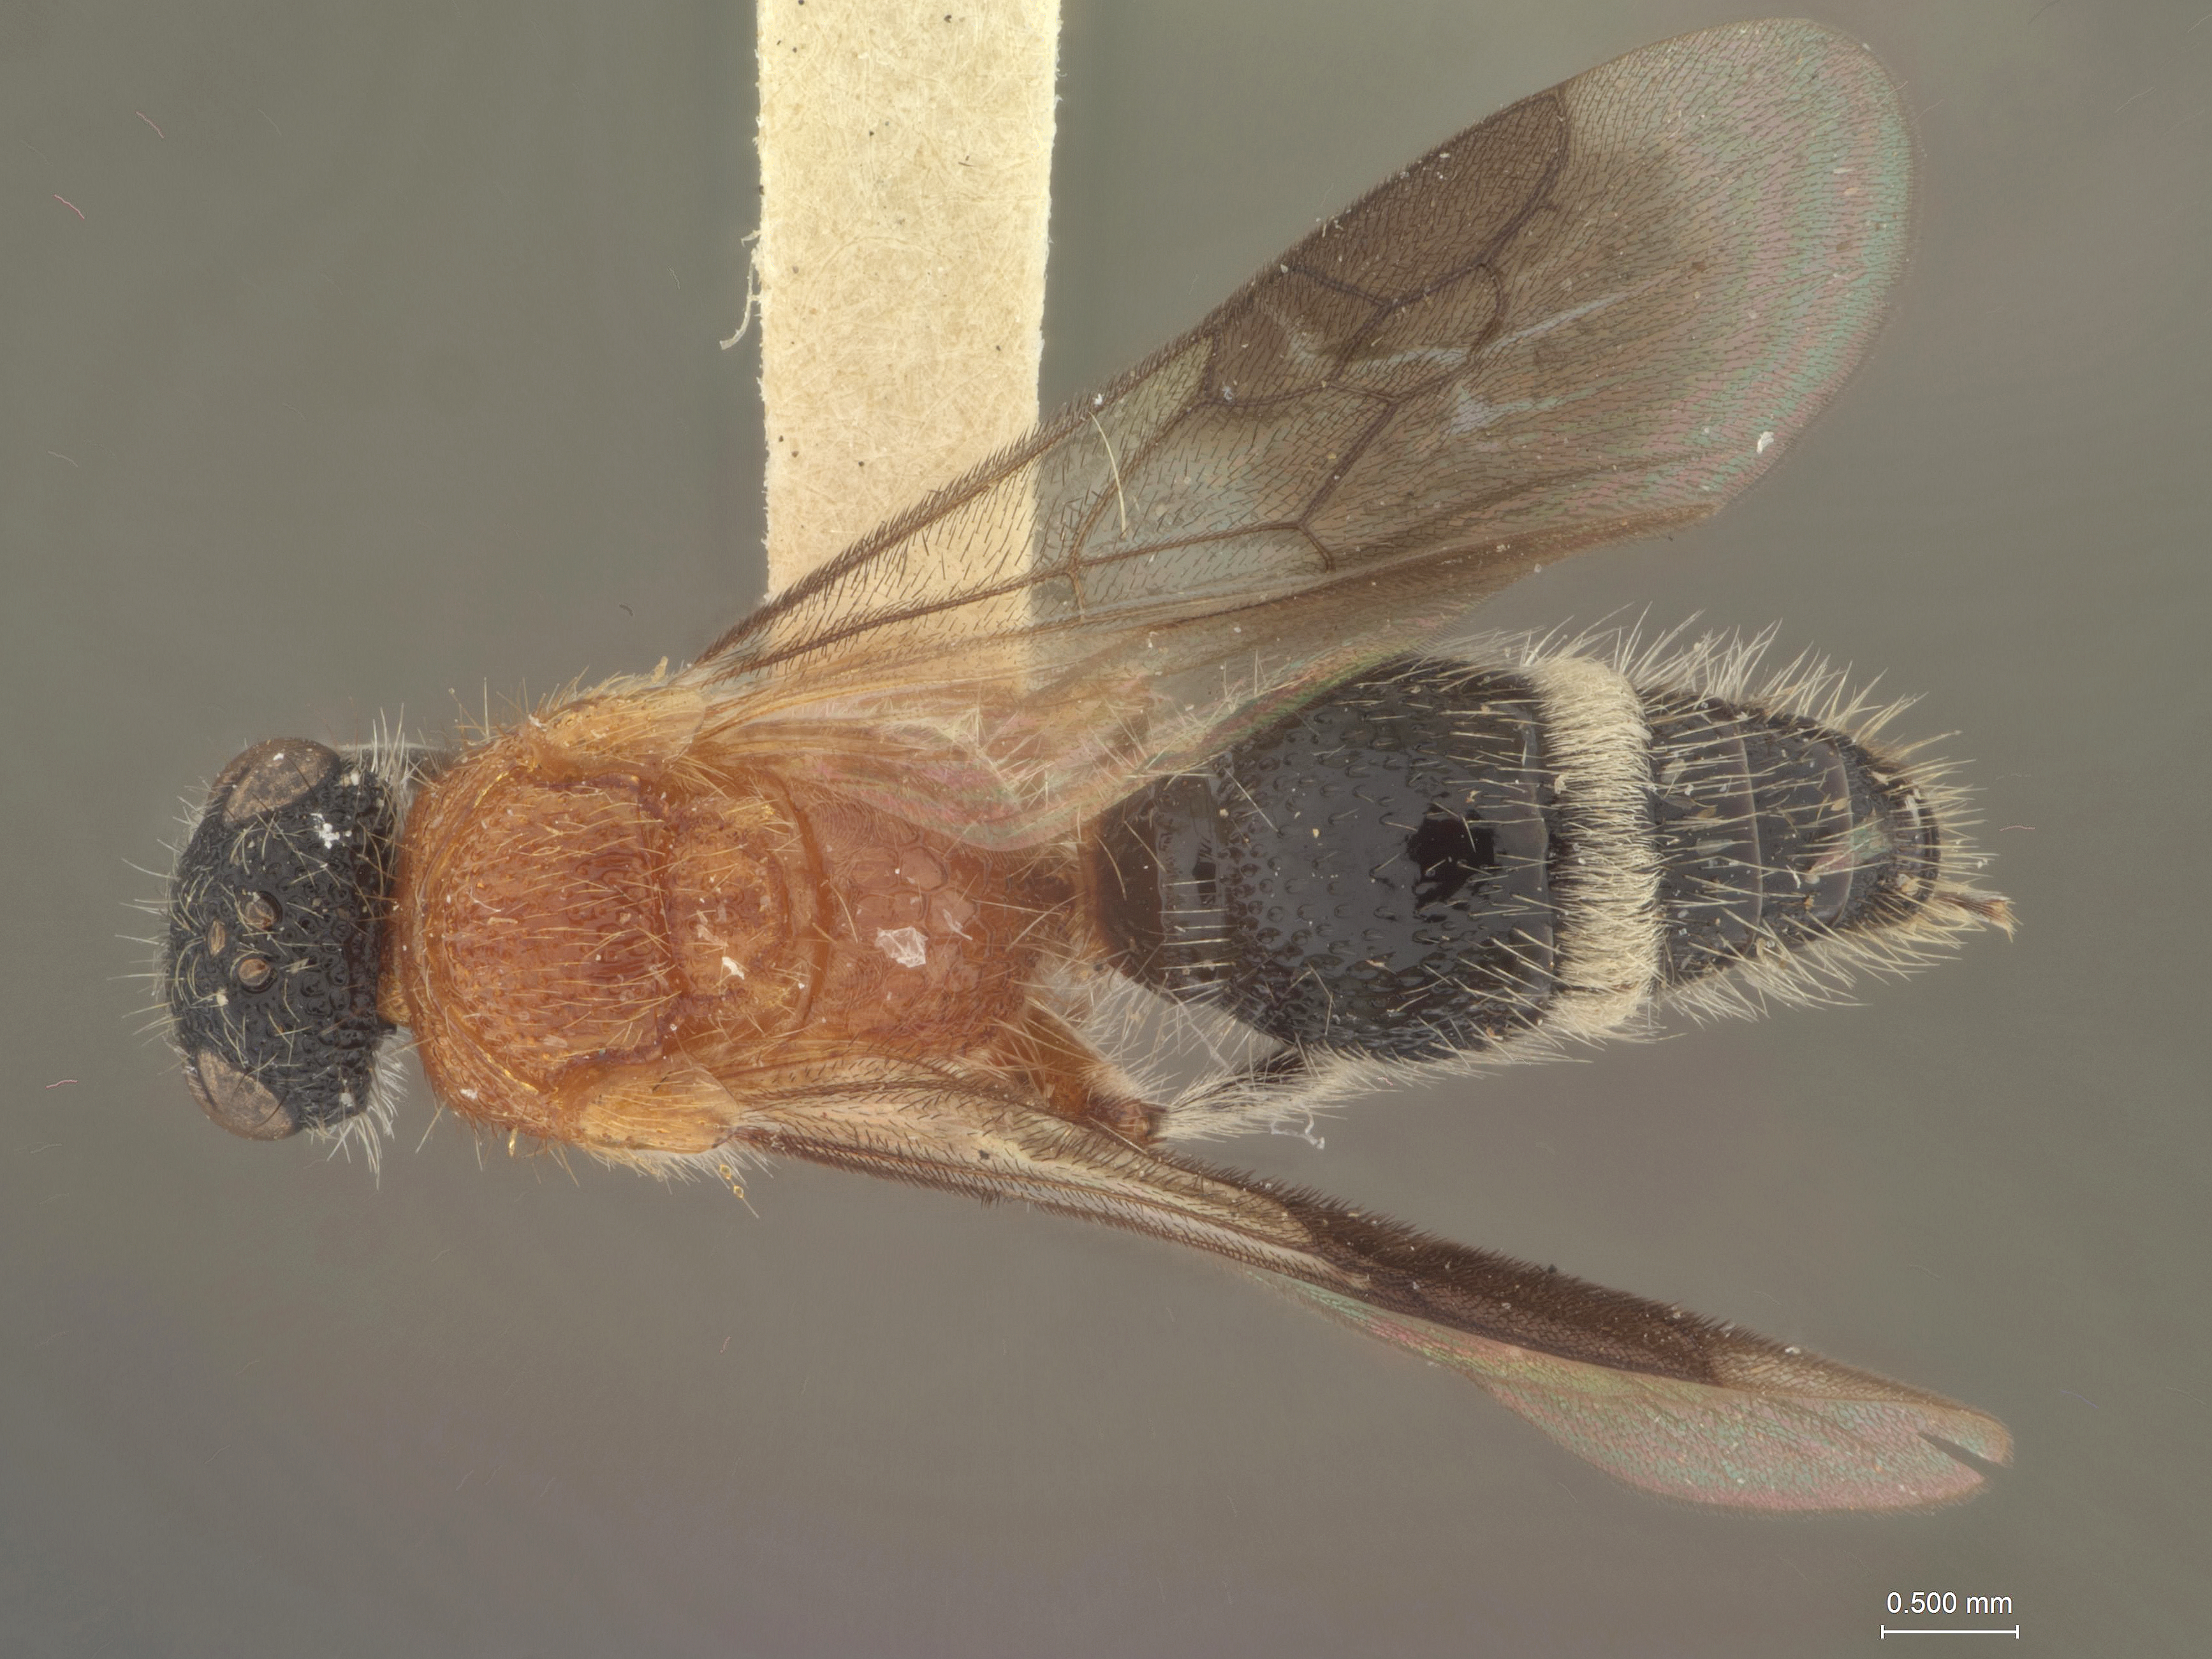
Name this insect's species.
Odontomutilla pedaria
